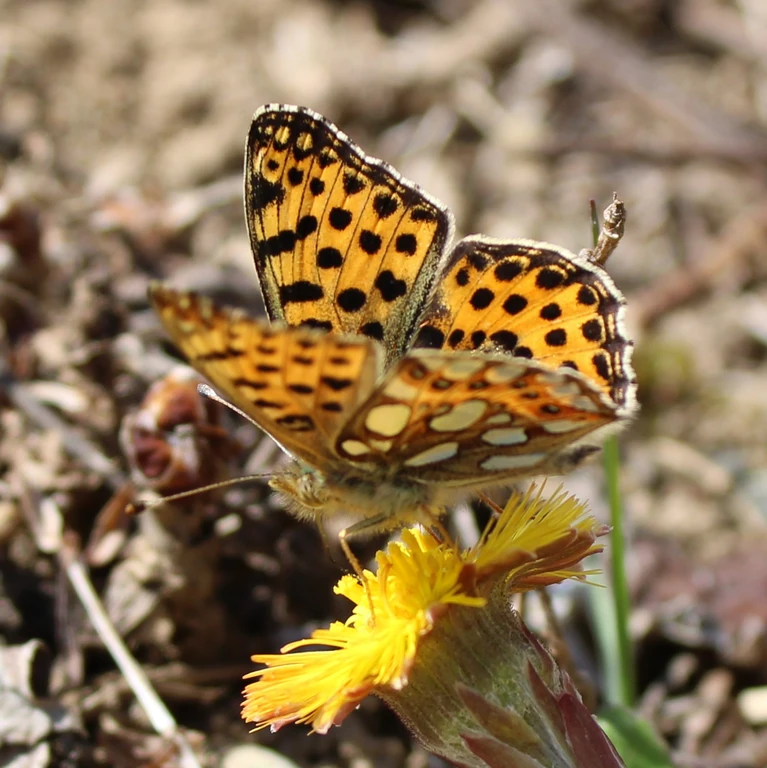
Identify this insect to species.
Issoria lathonia
